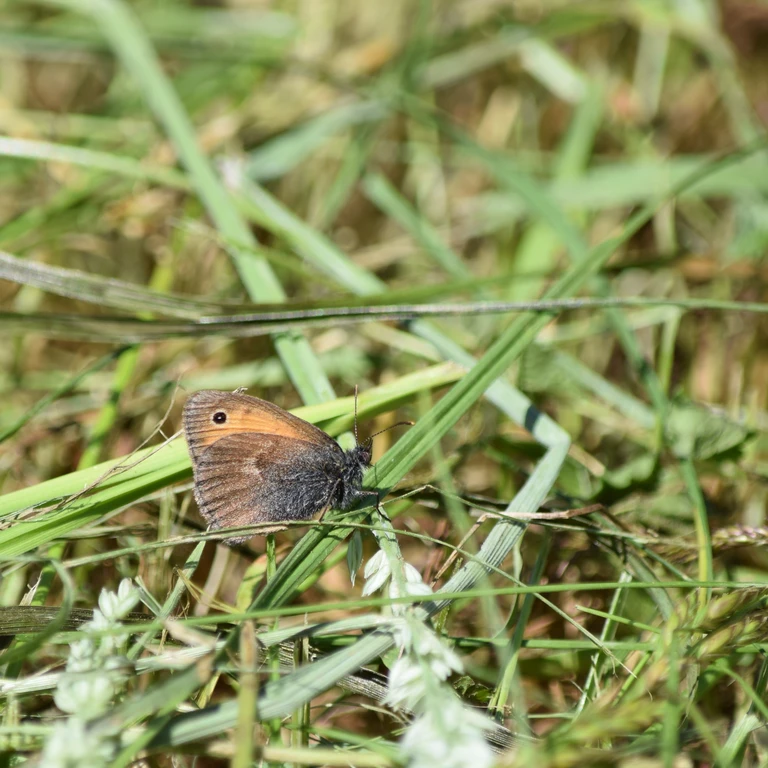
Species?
Coenonympha pamphilus
